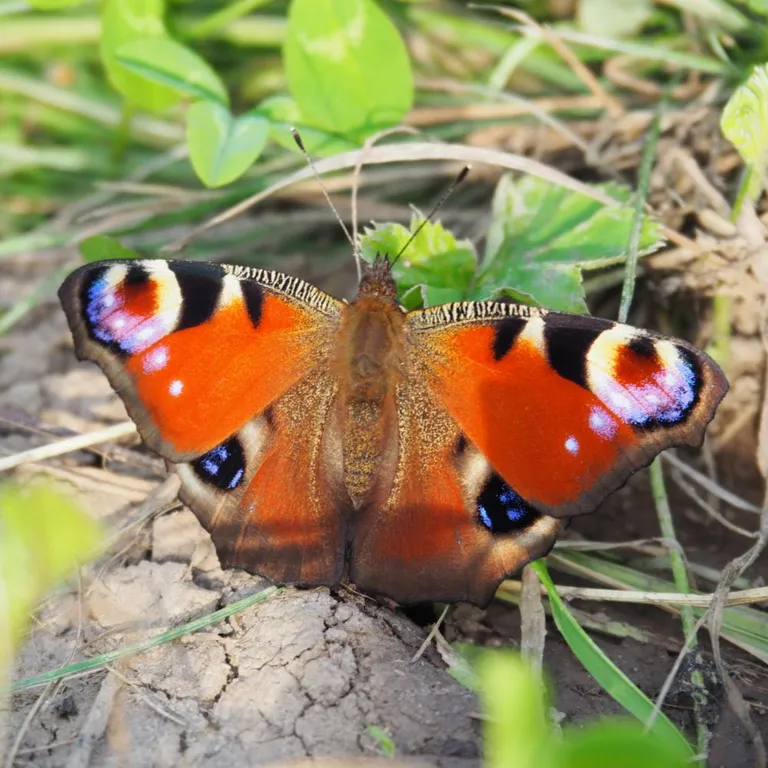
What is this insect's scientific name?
Aglais io
